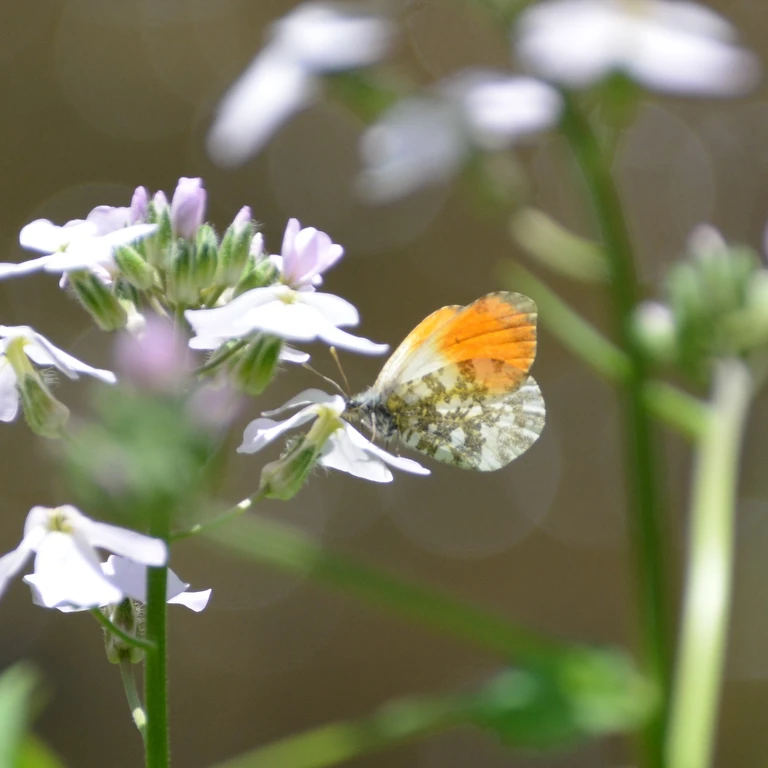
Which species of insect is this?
Anthocharis cardamines
